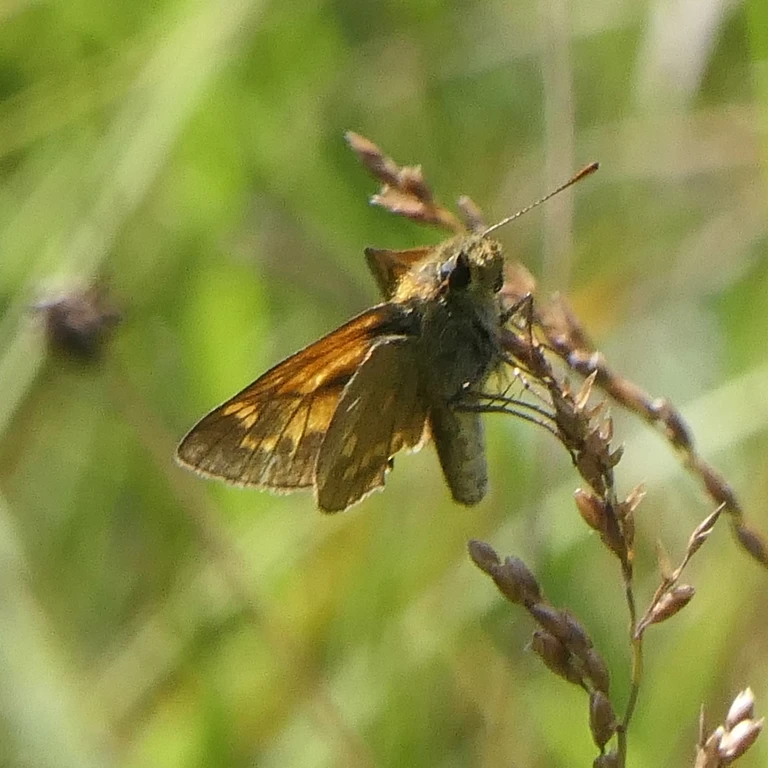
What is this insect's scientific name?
Ochlodes sylvanus (also Ochlodes venata)
